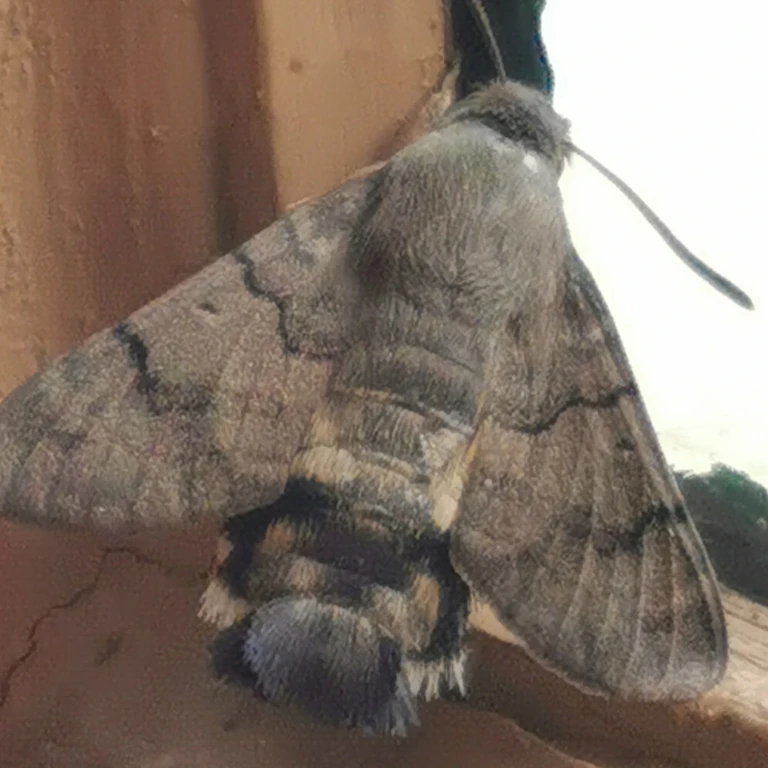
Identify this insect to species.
Macroglossum stellatarum
